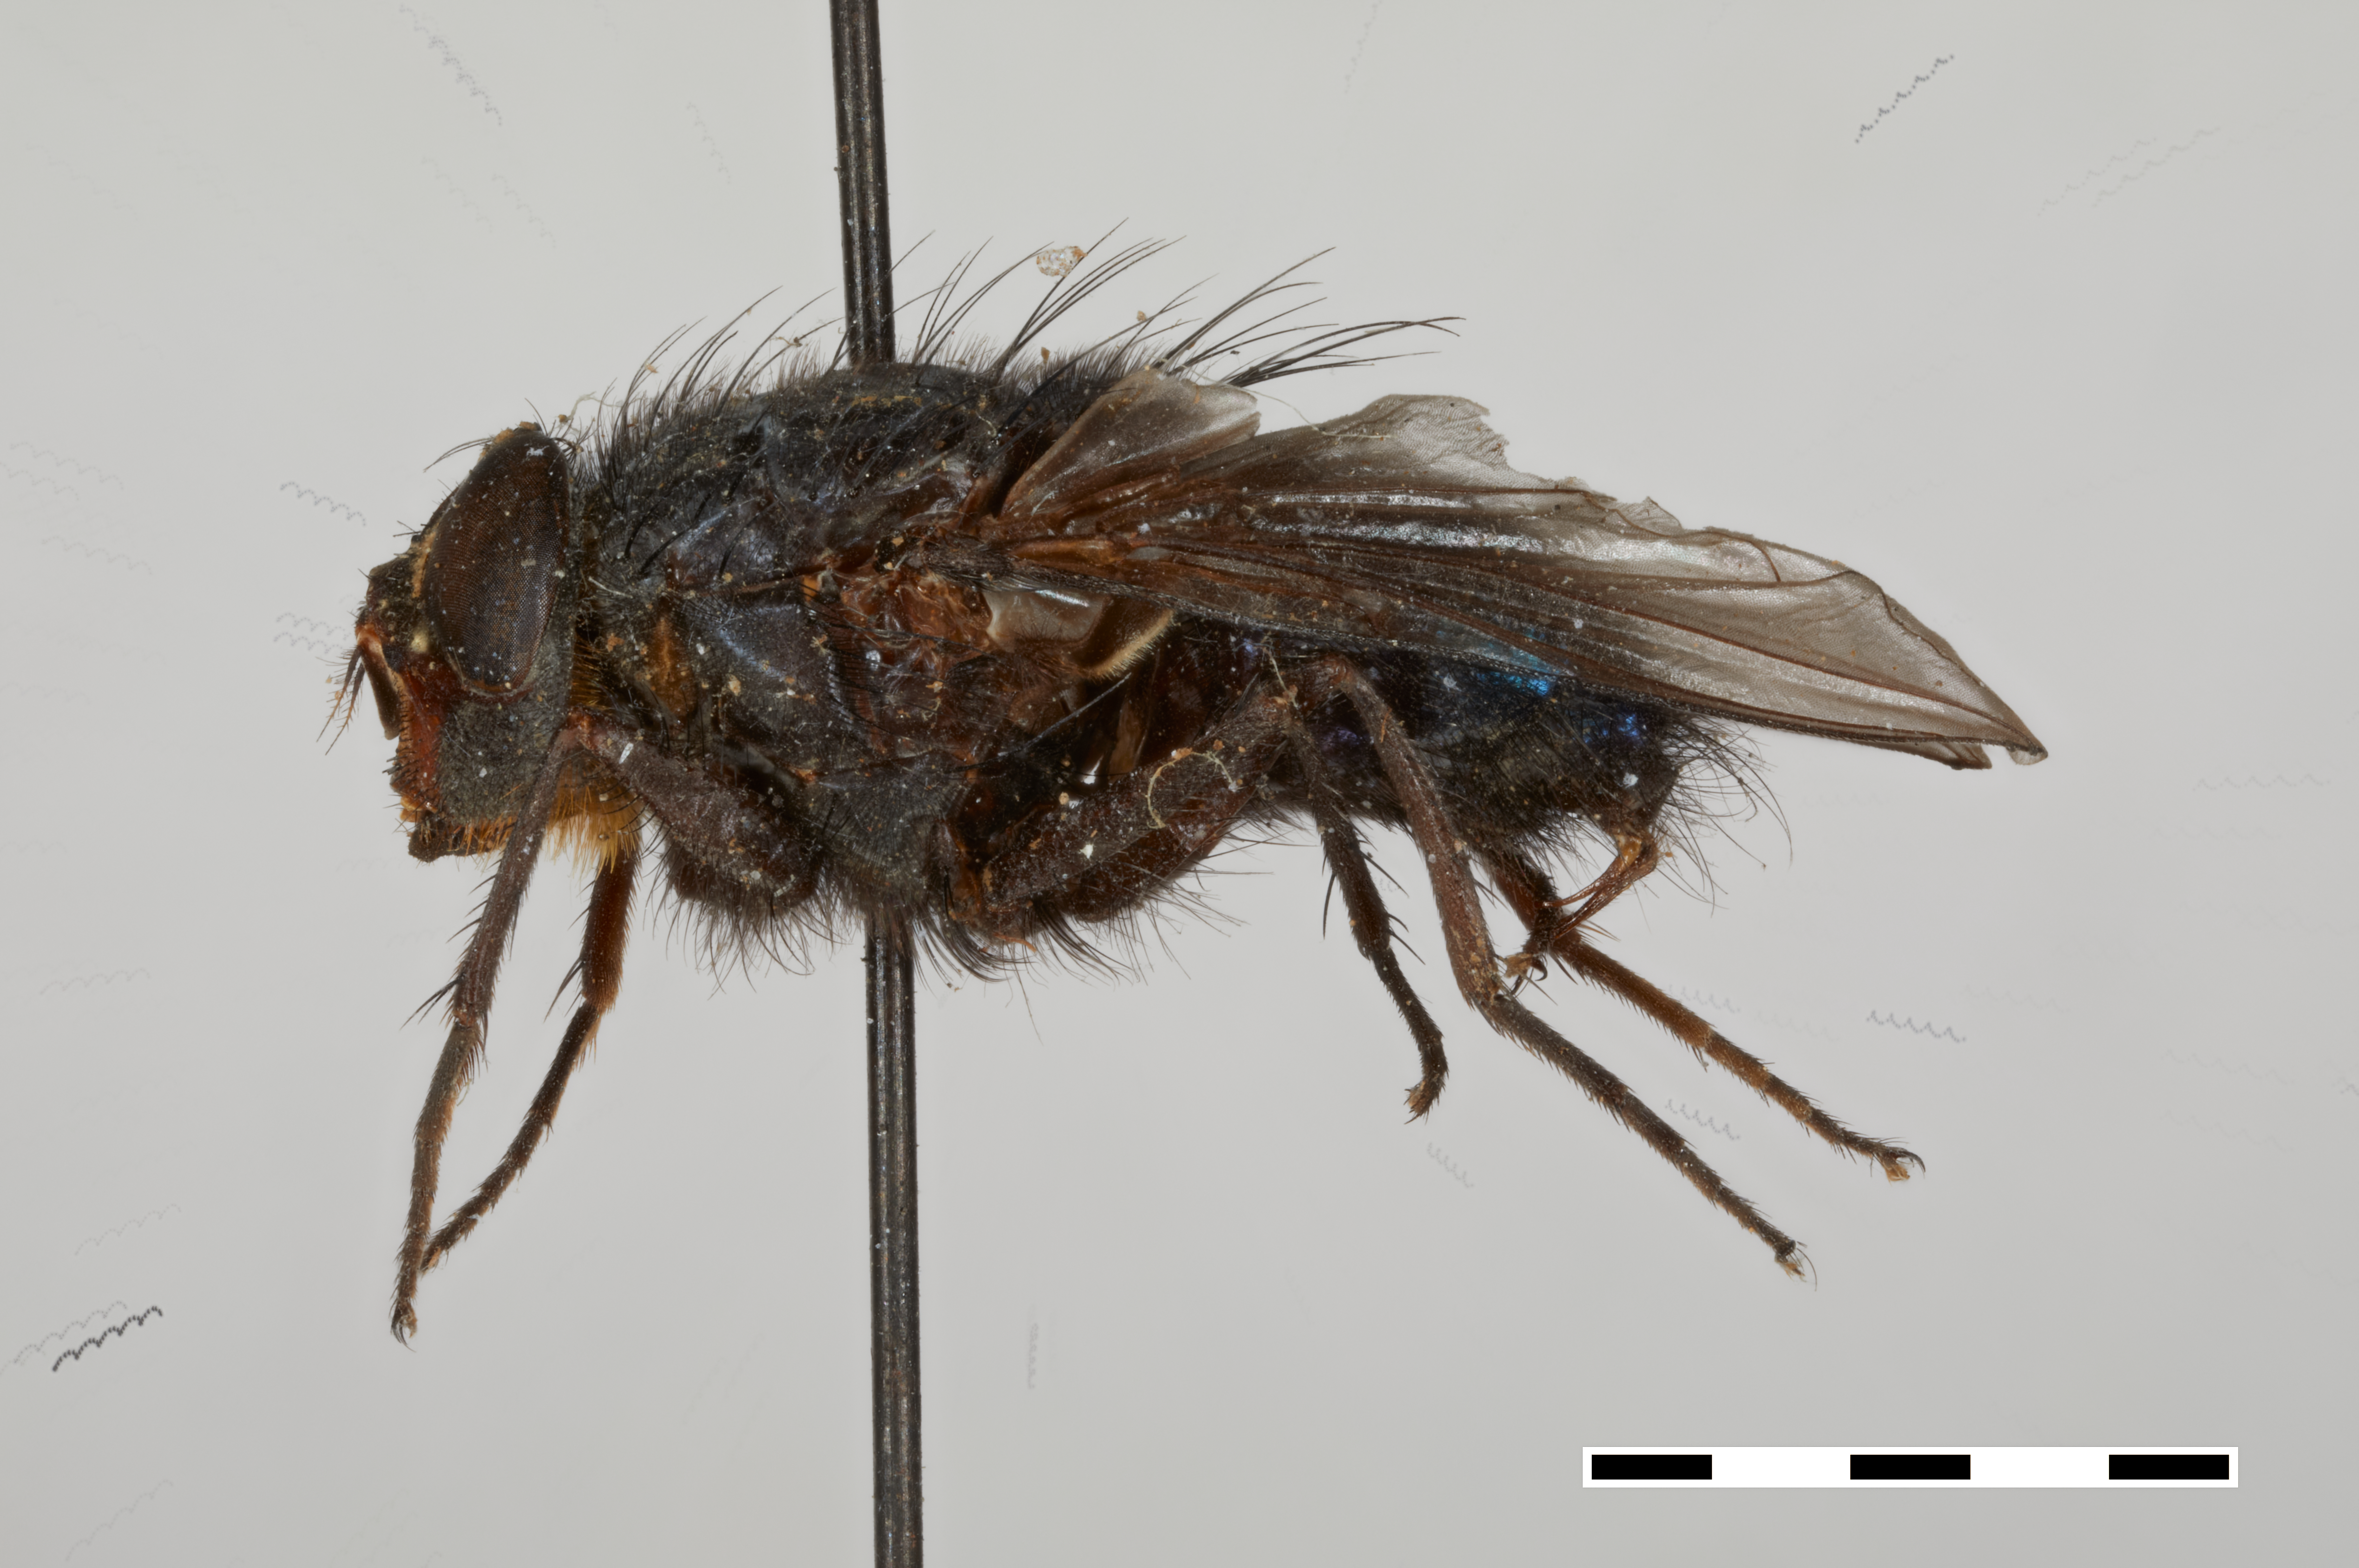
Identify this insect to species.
Calliphora pseudovomitoria
